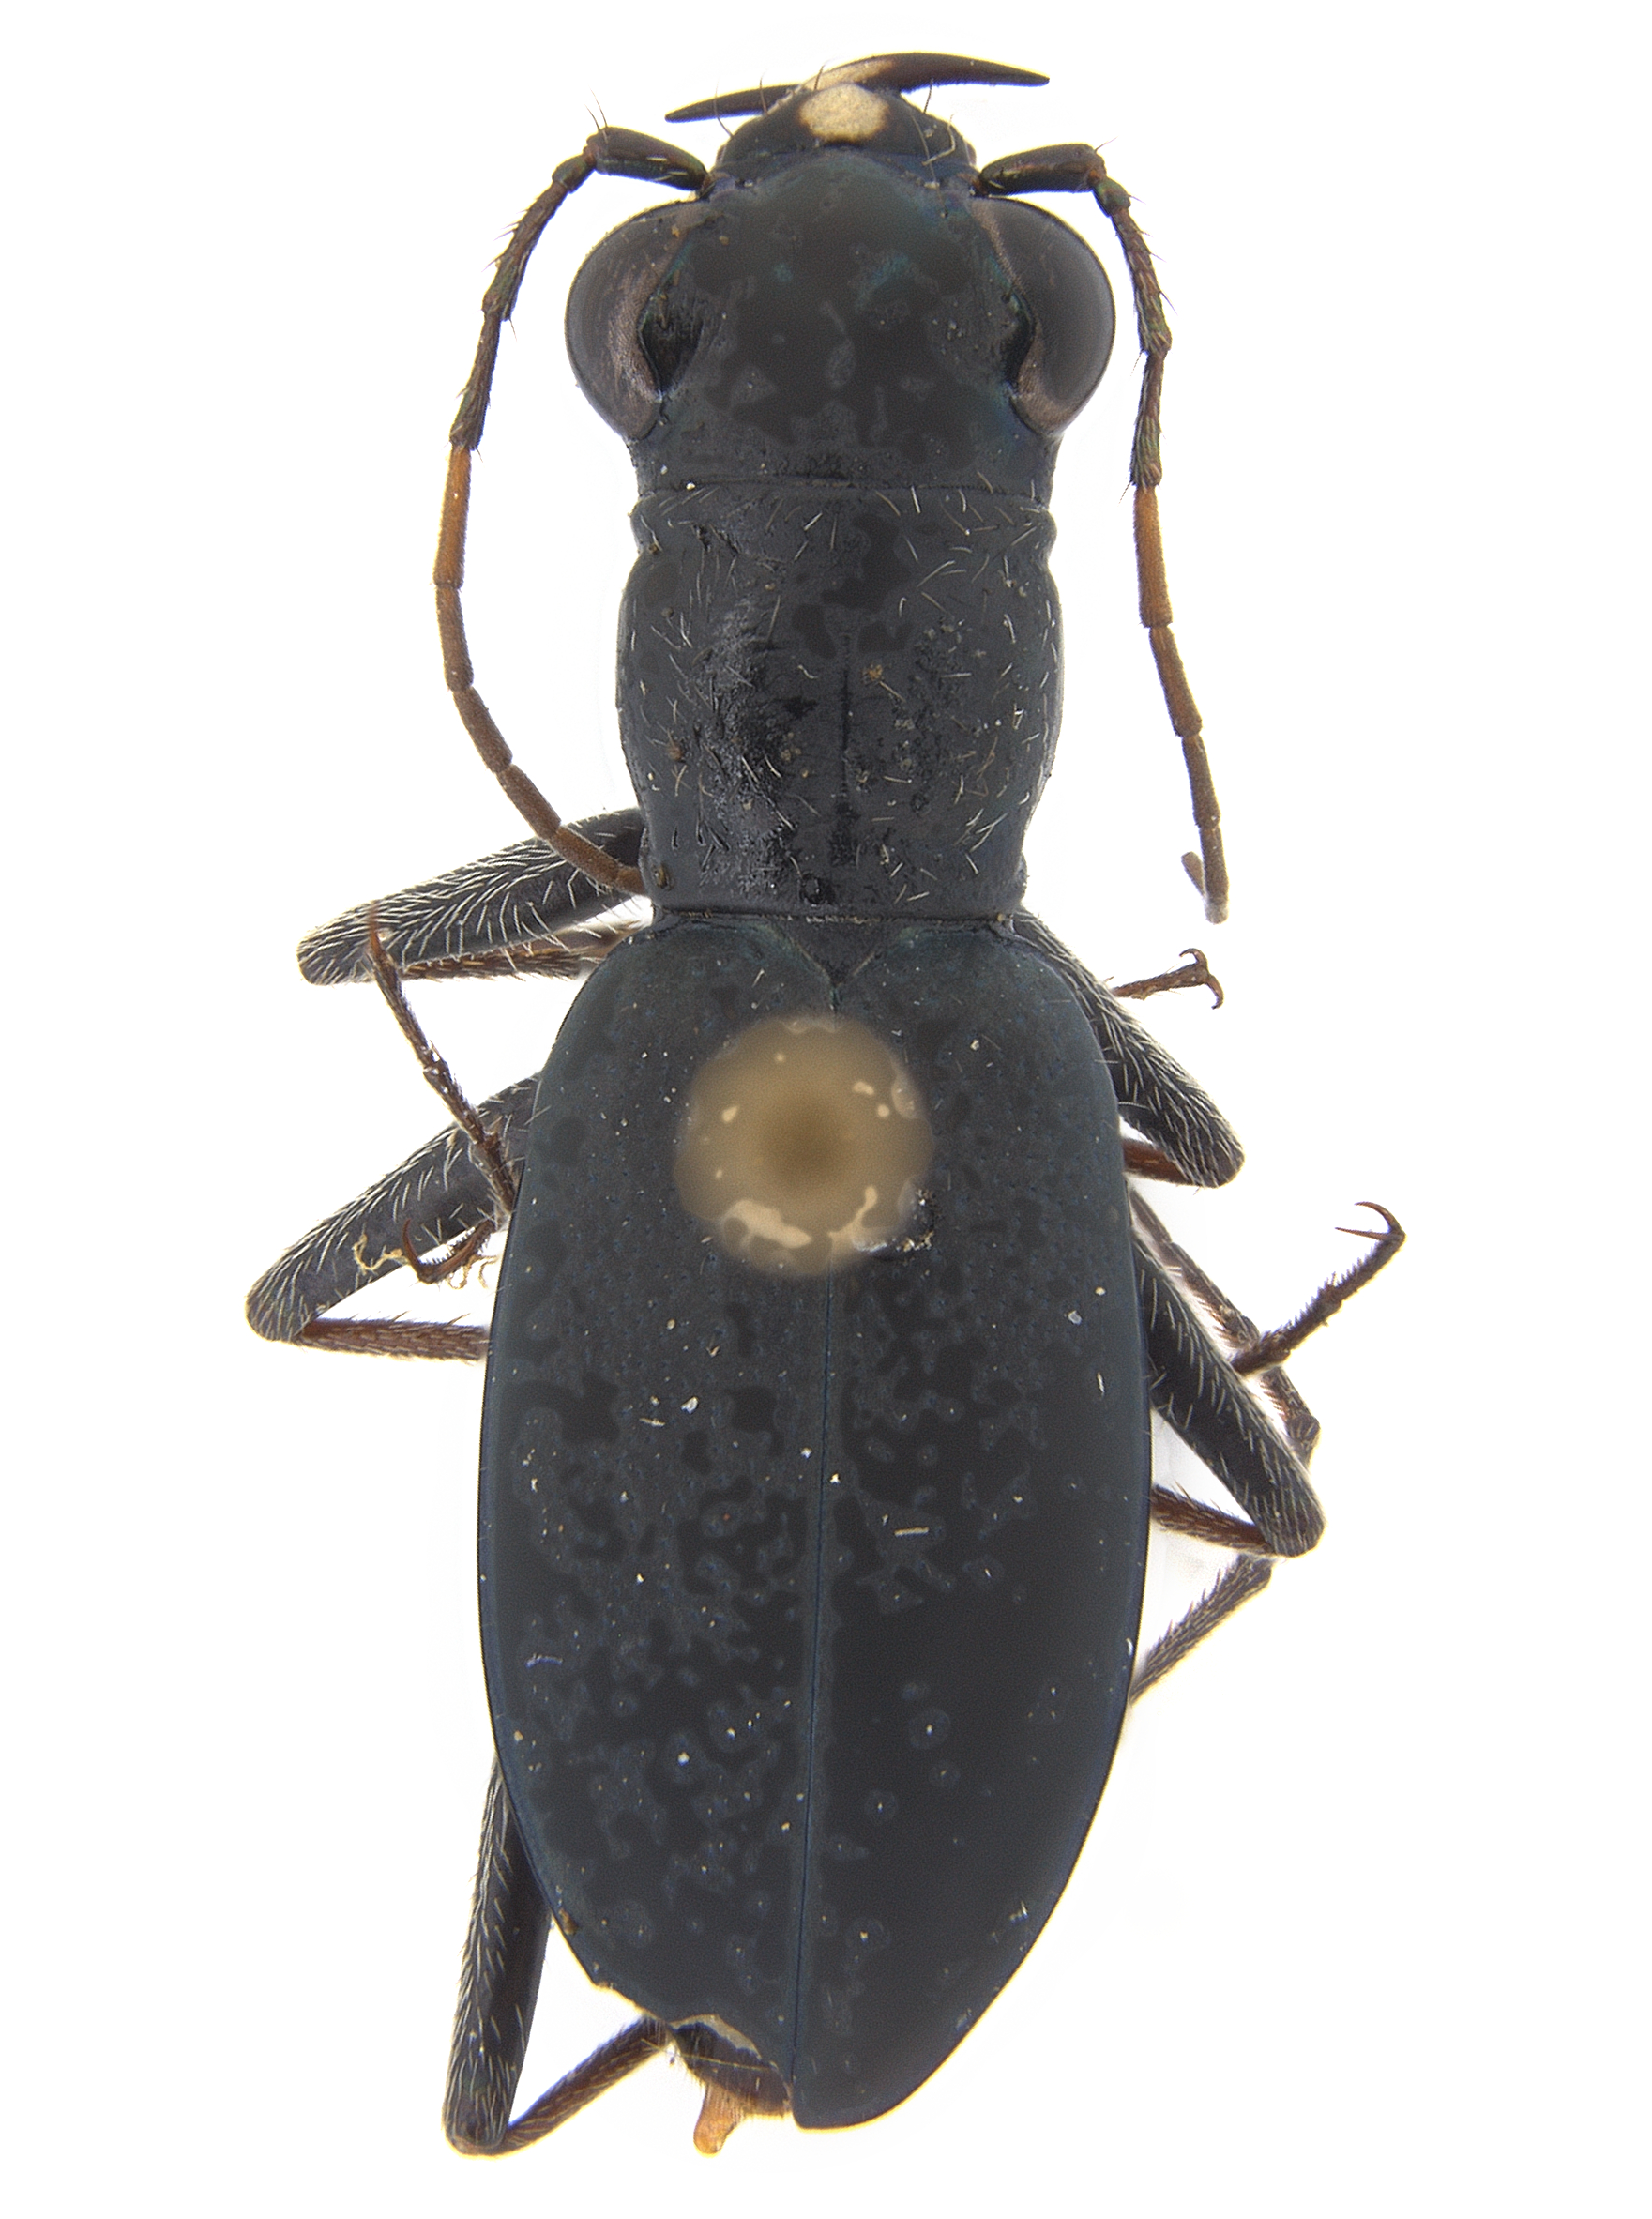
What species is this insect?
Dromochorus belfragei
